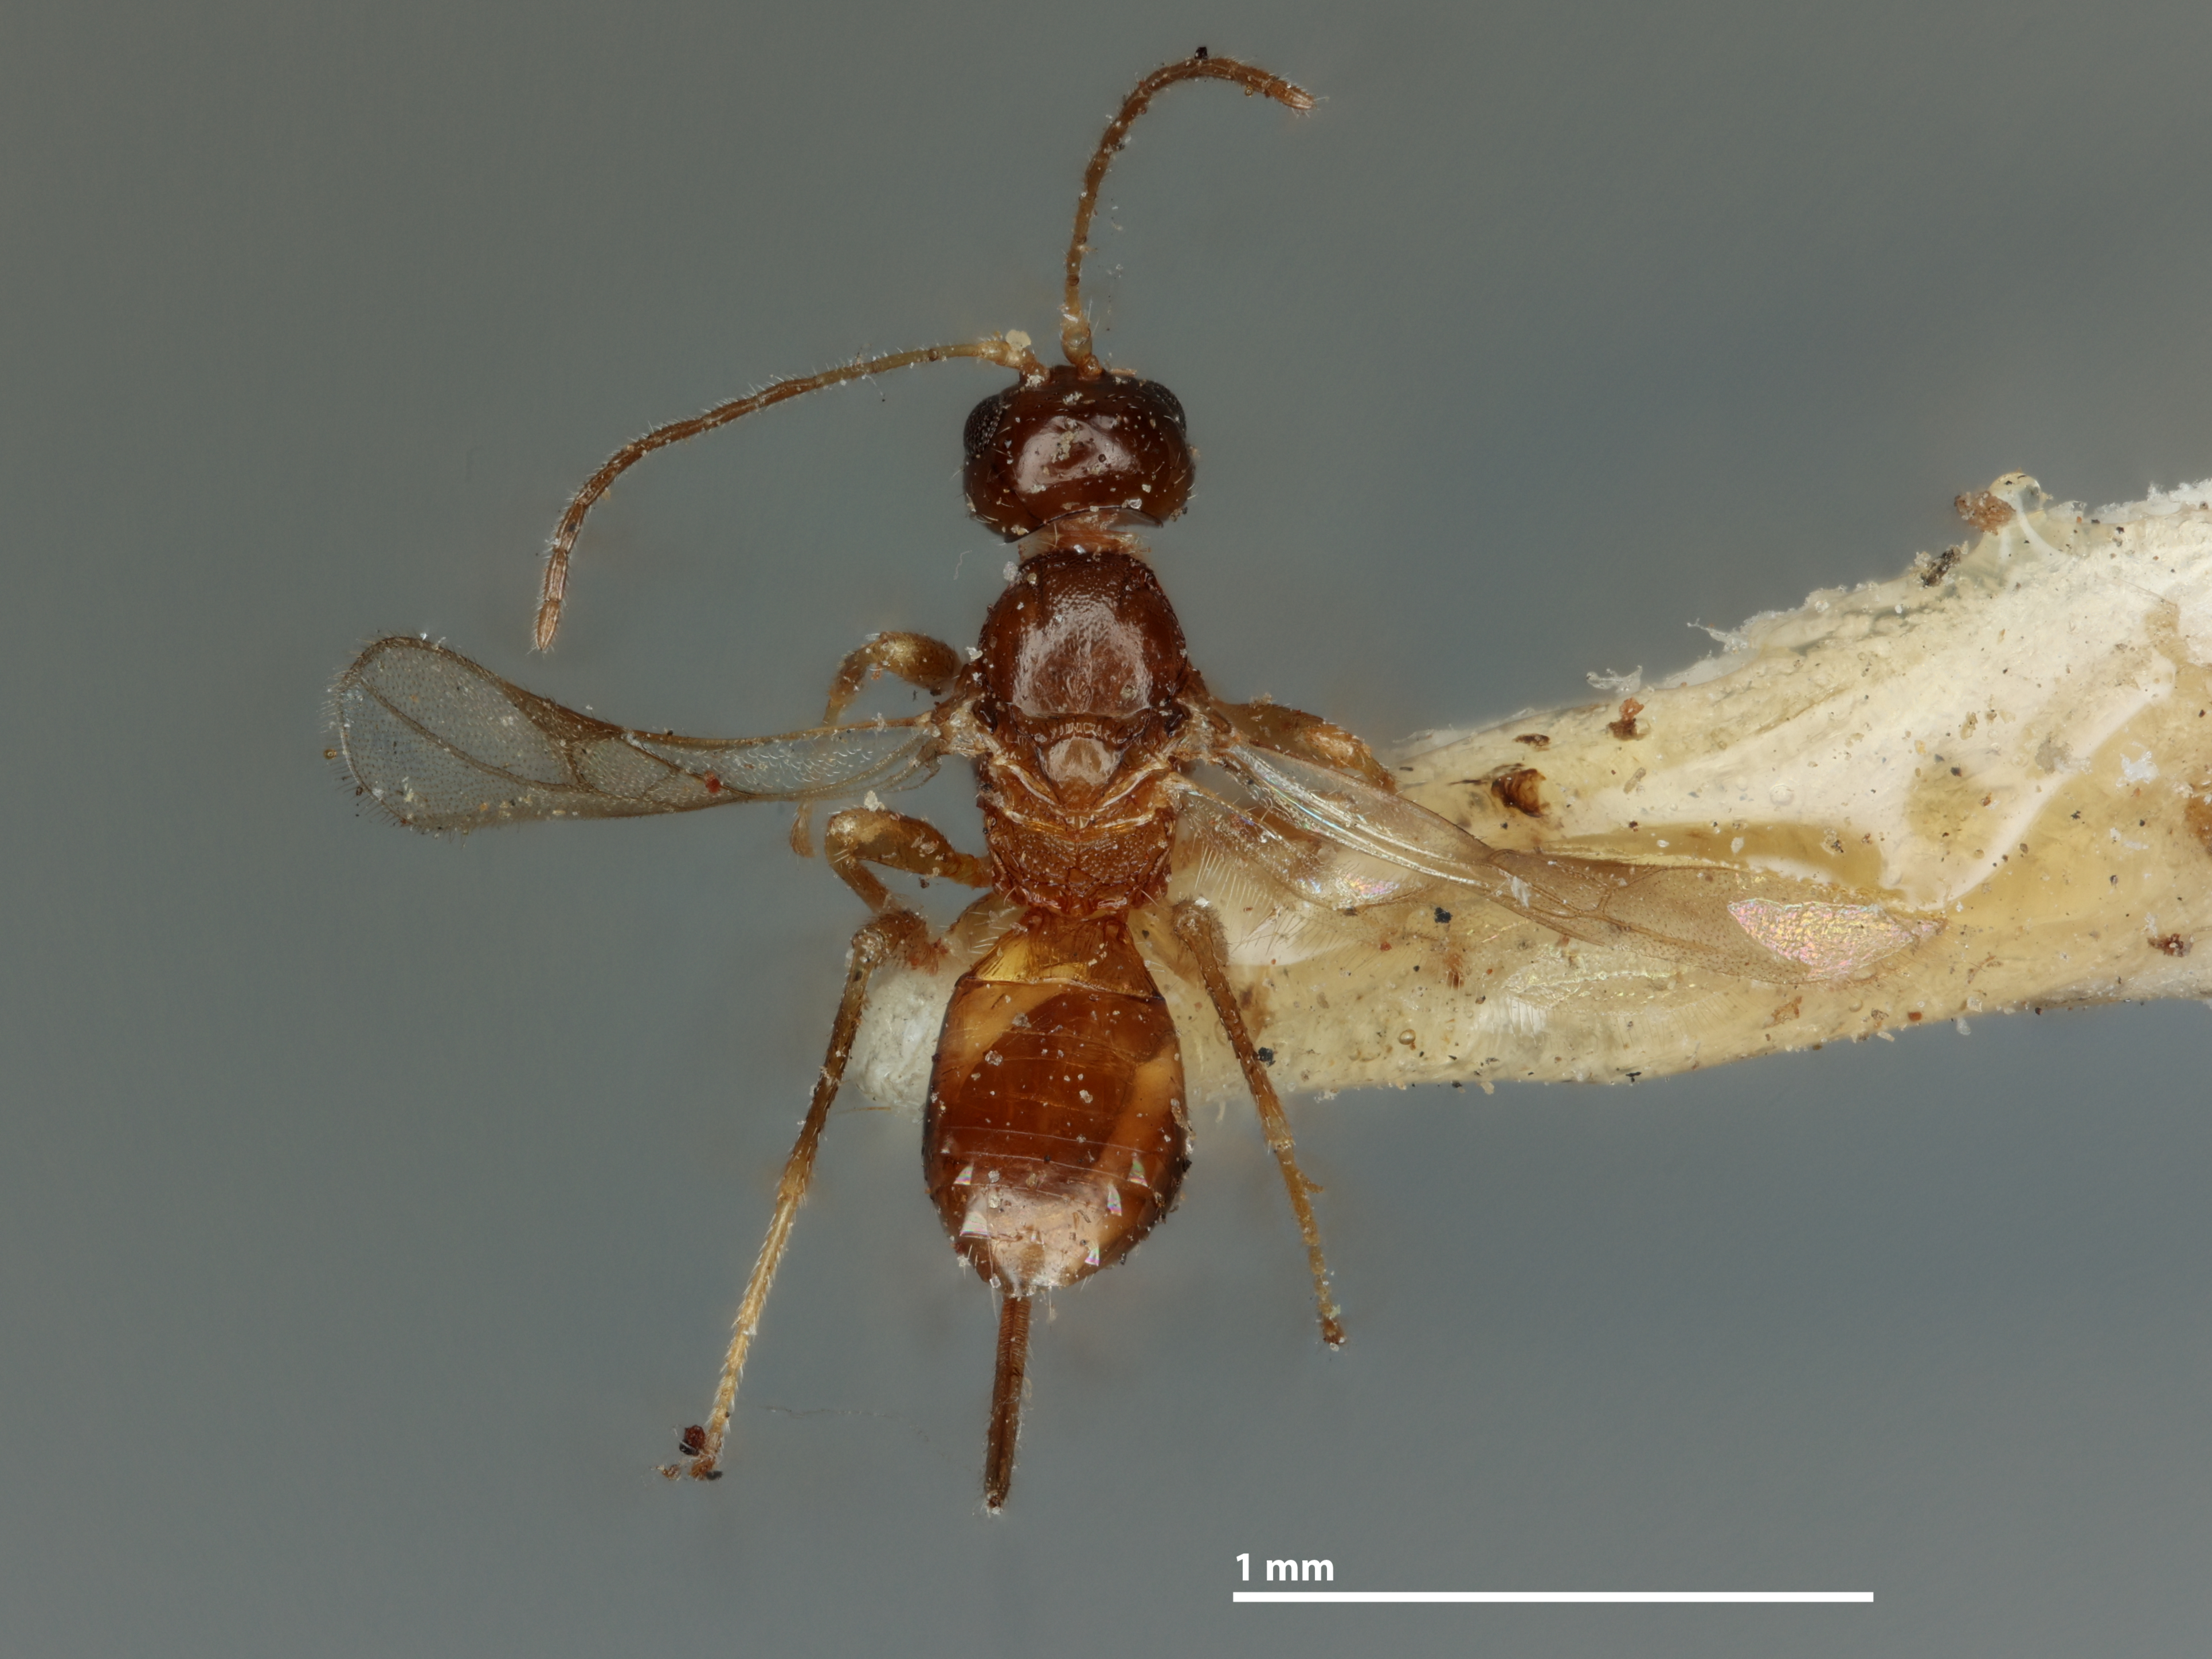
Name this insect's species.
Ecphylus johnsoni
